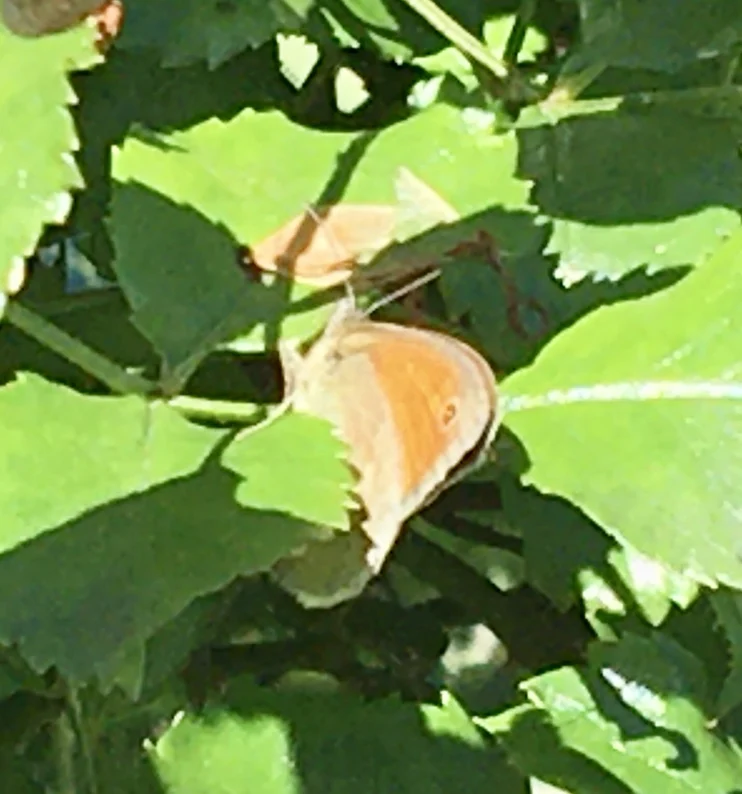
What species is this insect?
Coenonympha pamphilus
